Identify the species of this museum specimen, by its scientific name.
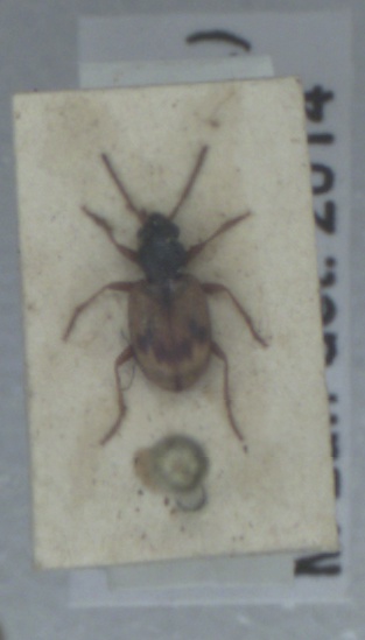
Bembidion pallidipenne
